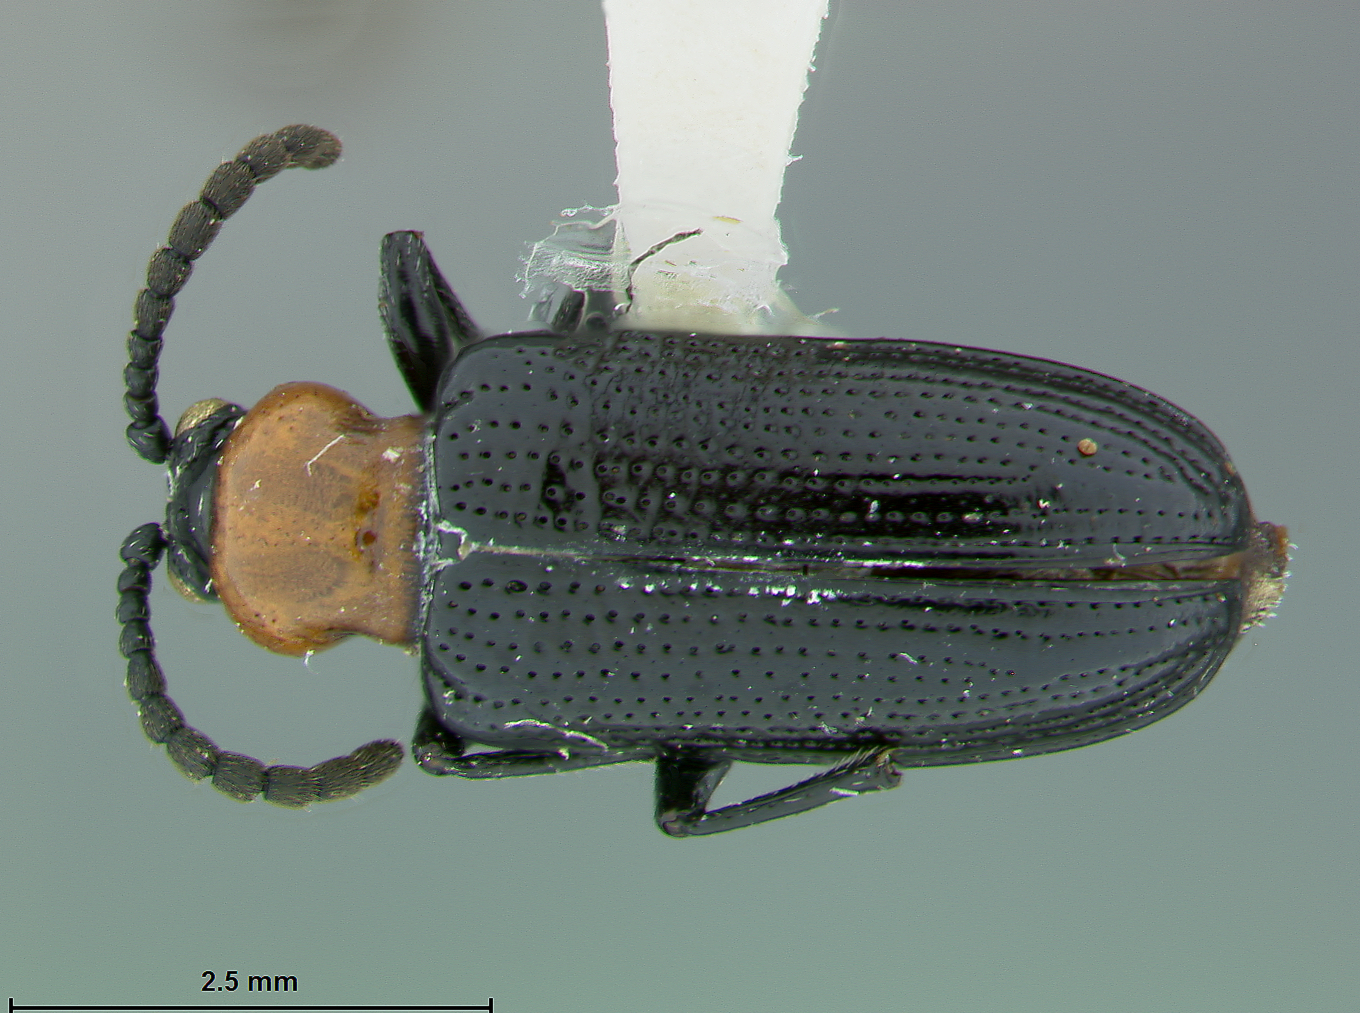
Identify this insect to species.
Oulema laticollis
